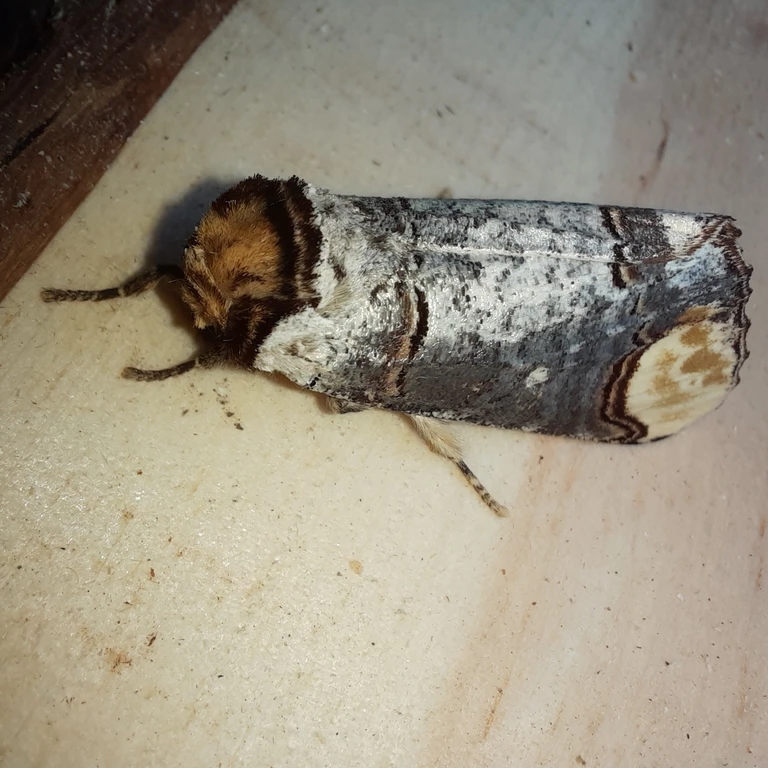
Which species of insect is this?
Phalera bucephala
